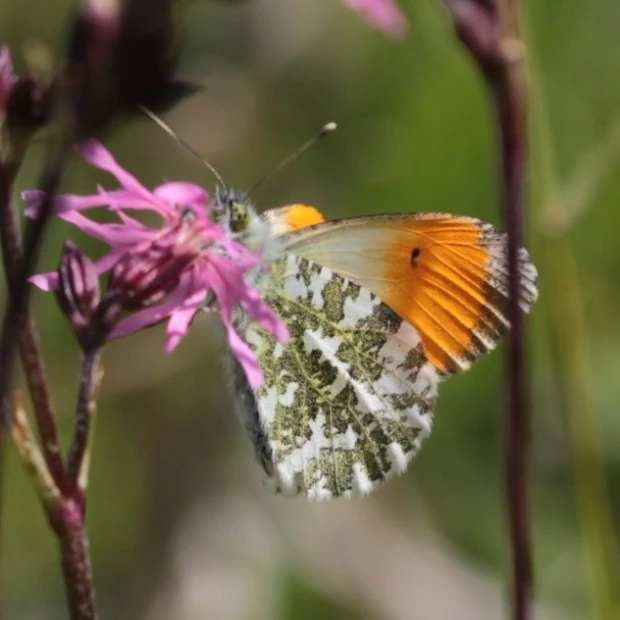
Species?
Anthocharis cardamines
